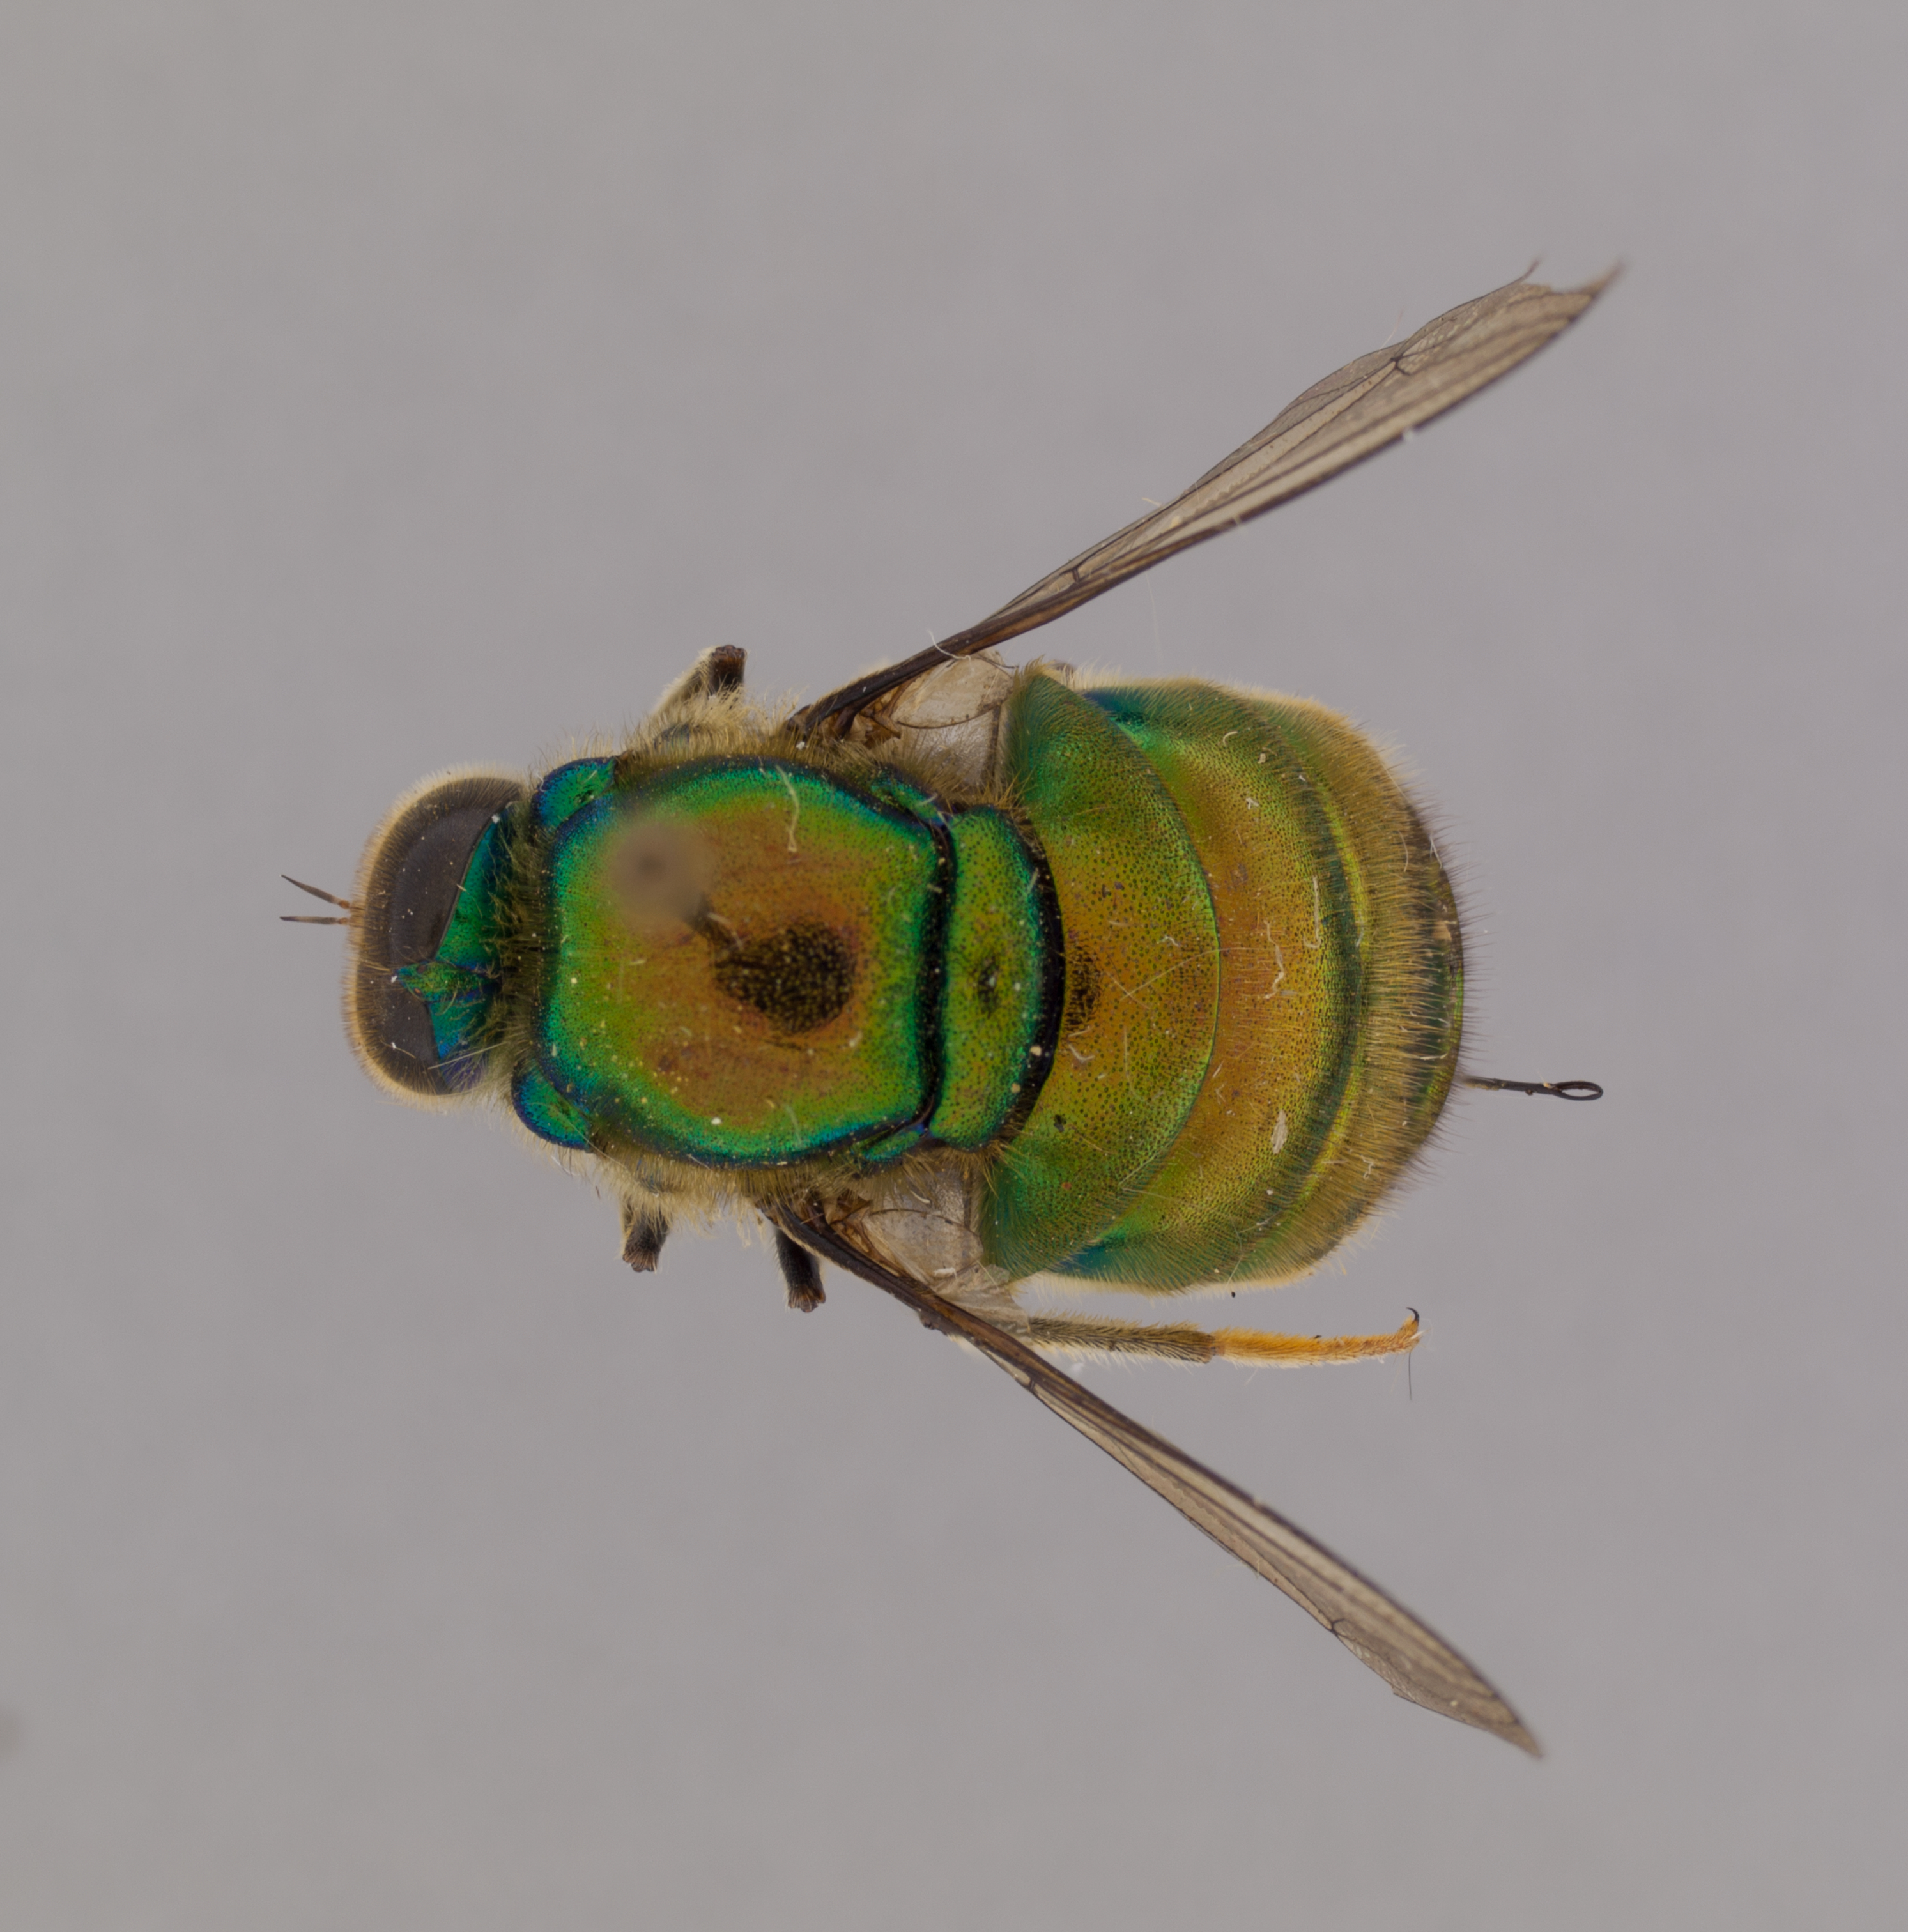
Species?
Lasia colei
